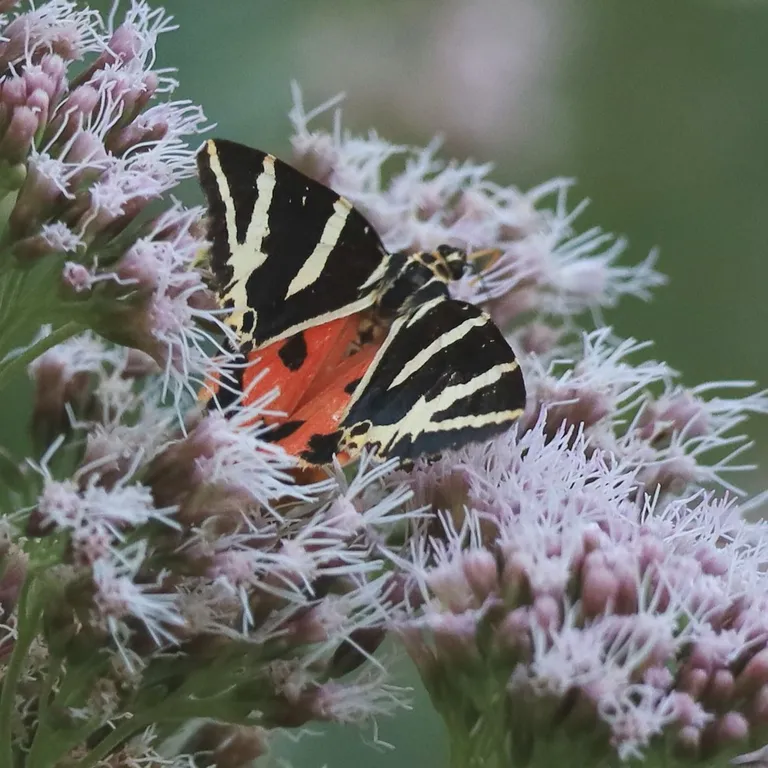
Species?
Euplagia quadripunctaria
